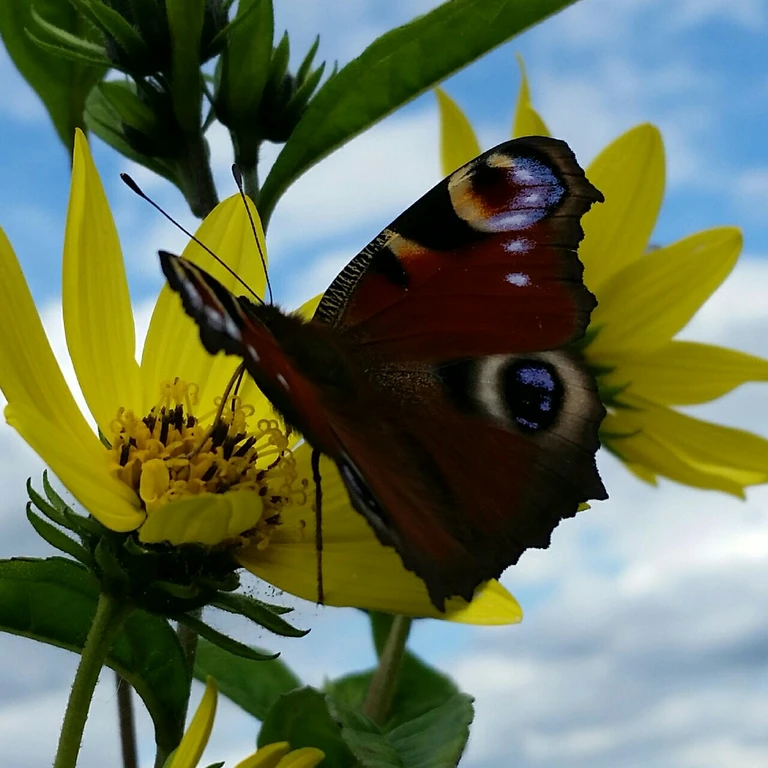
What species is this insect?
Aglais io
